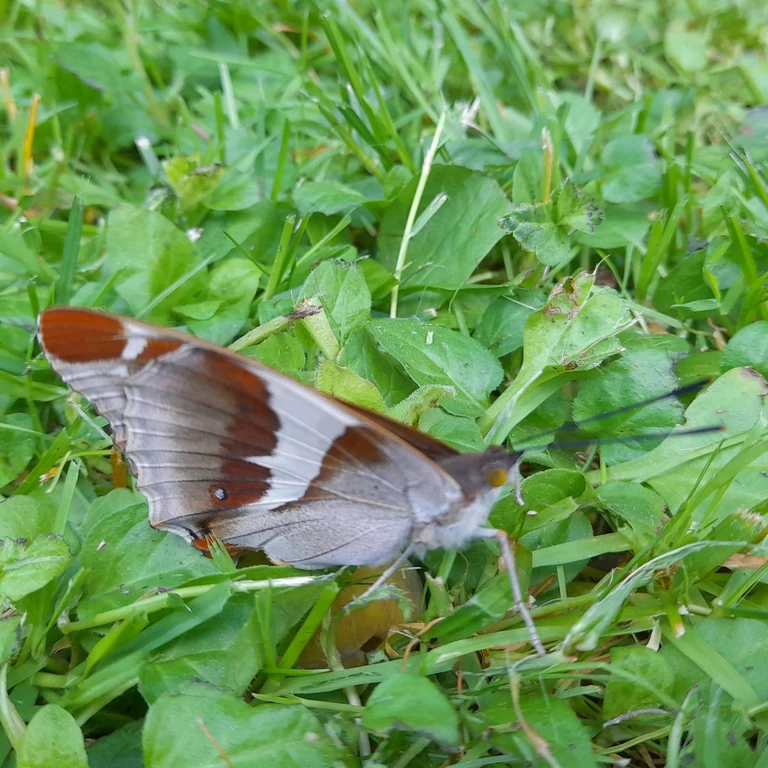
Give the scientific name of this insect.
Apatura iris
